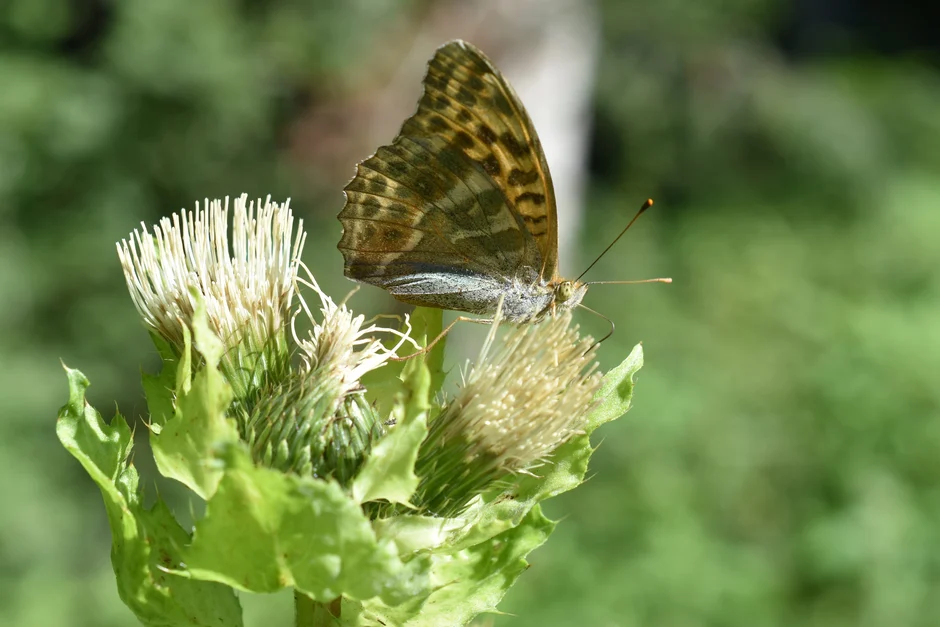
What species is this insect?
Argynnis paphia
